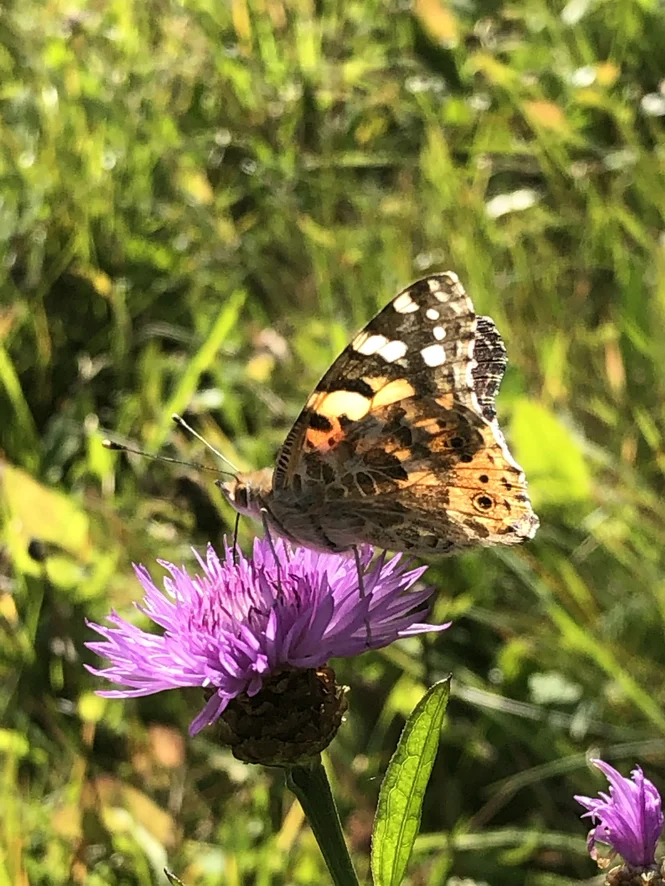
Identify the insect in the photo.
Vanessa cardui
